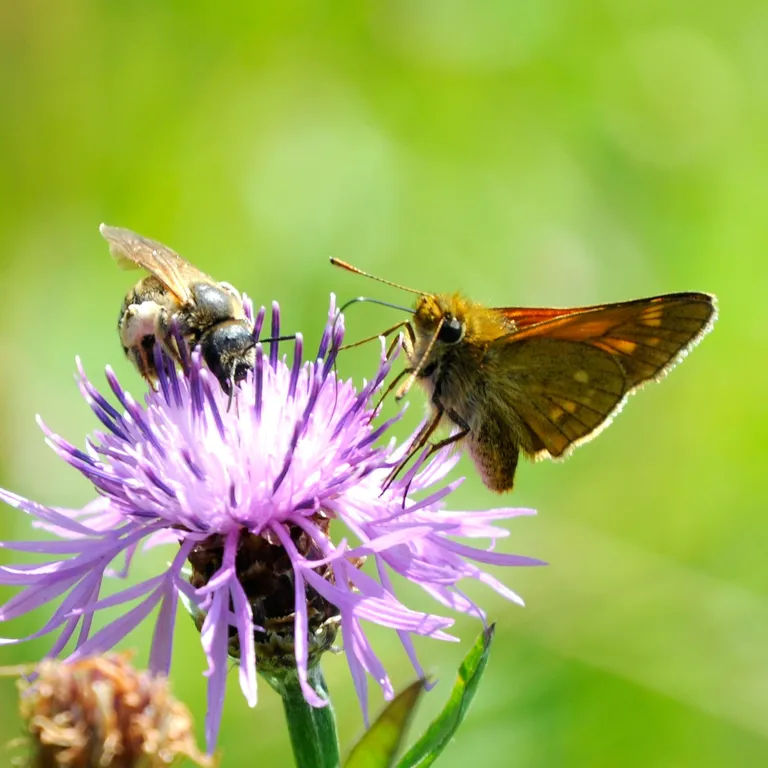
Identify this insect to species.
Ochlodes sylvanus (also Ochlodes venata)
